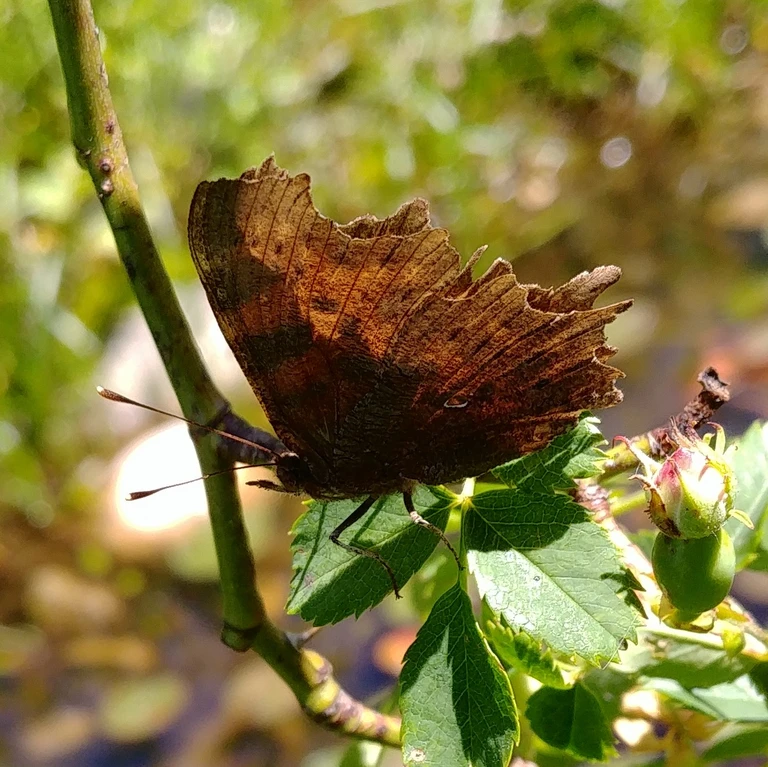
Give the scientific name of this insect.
Polygonia c-album
